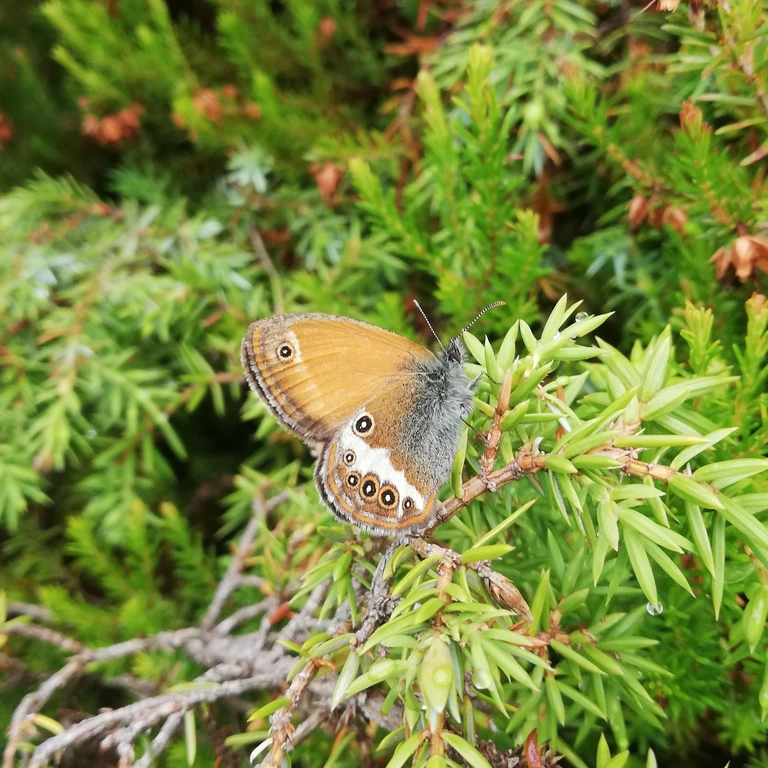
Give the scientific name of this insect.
Coenonympha arcania
